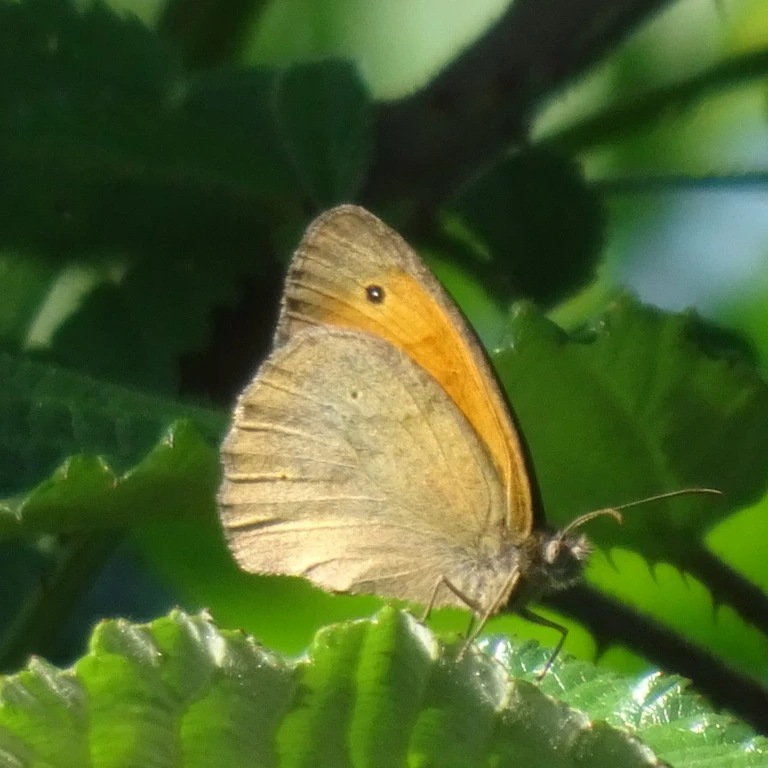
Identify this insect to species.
Maniola jurtina
